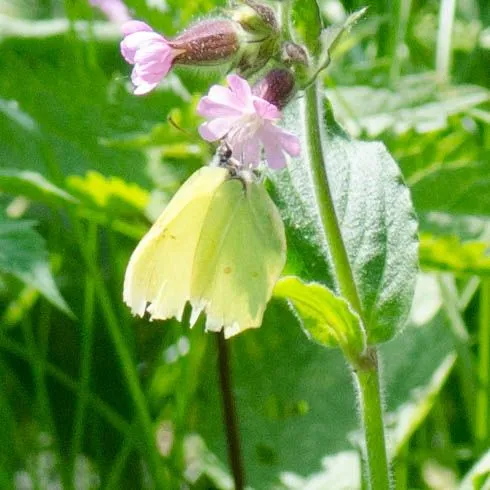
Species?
Gonepteryx rhamni
